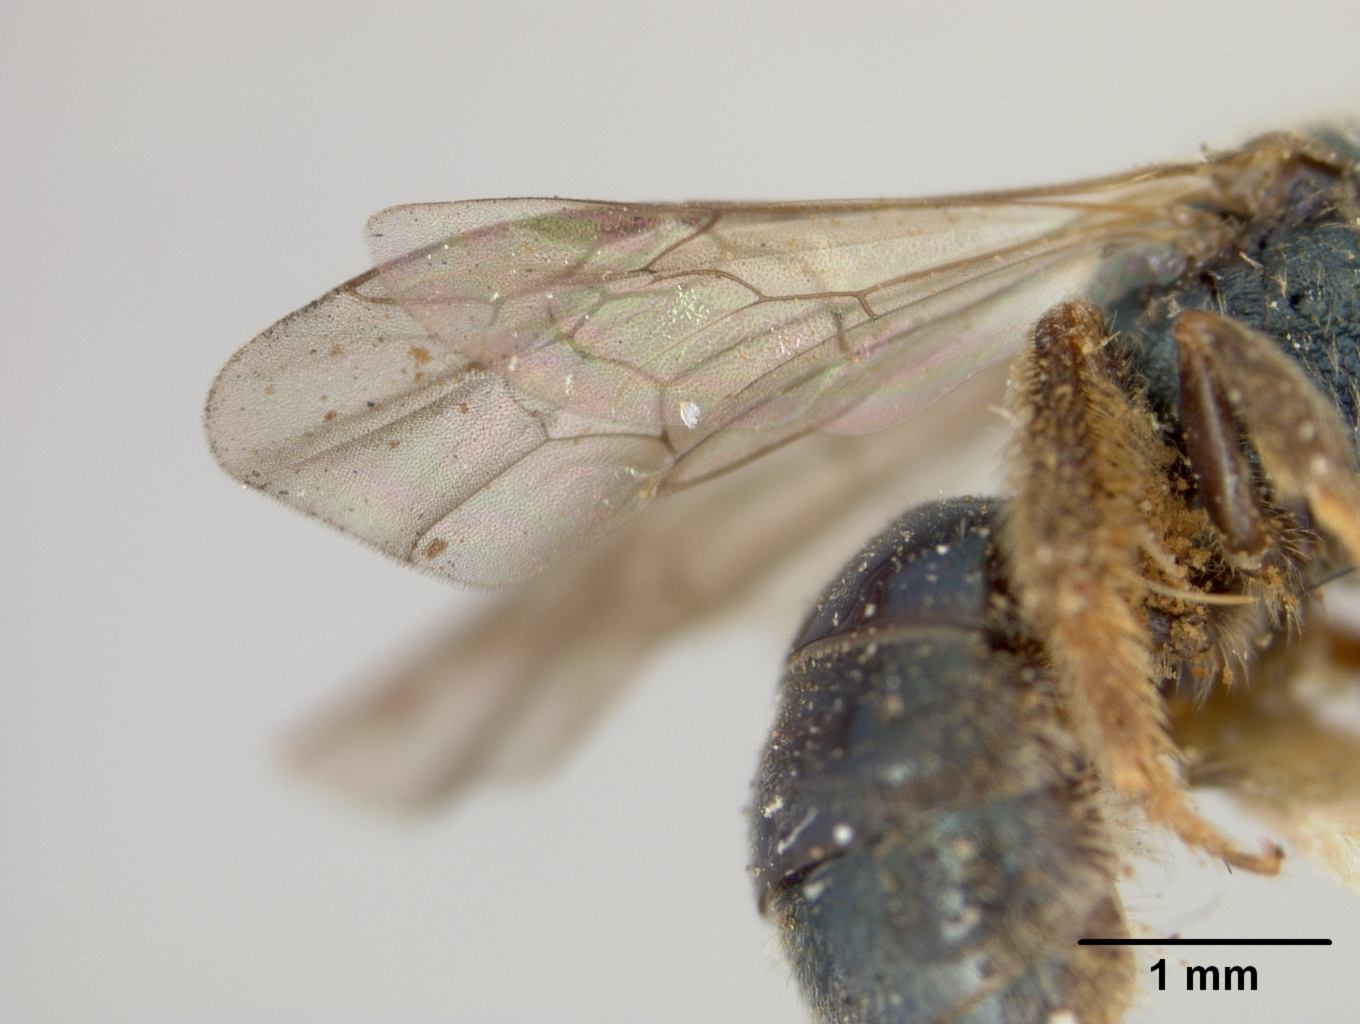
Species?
Halictus proangularis
